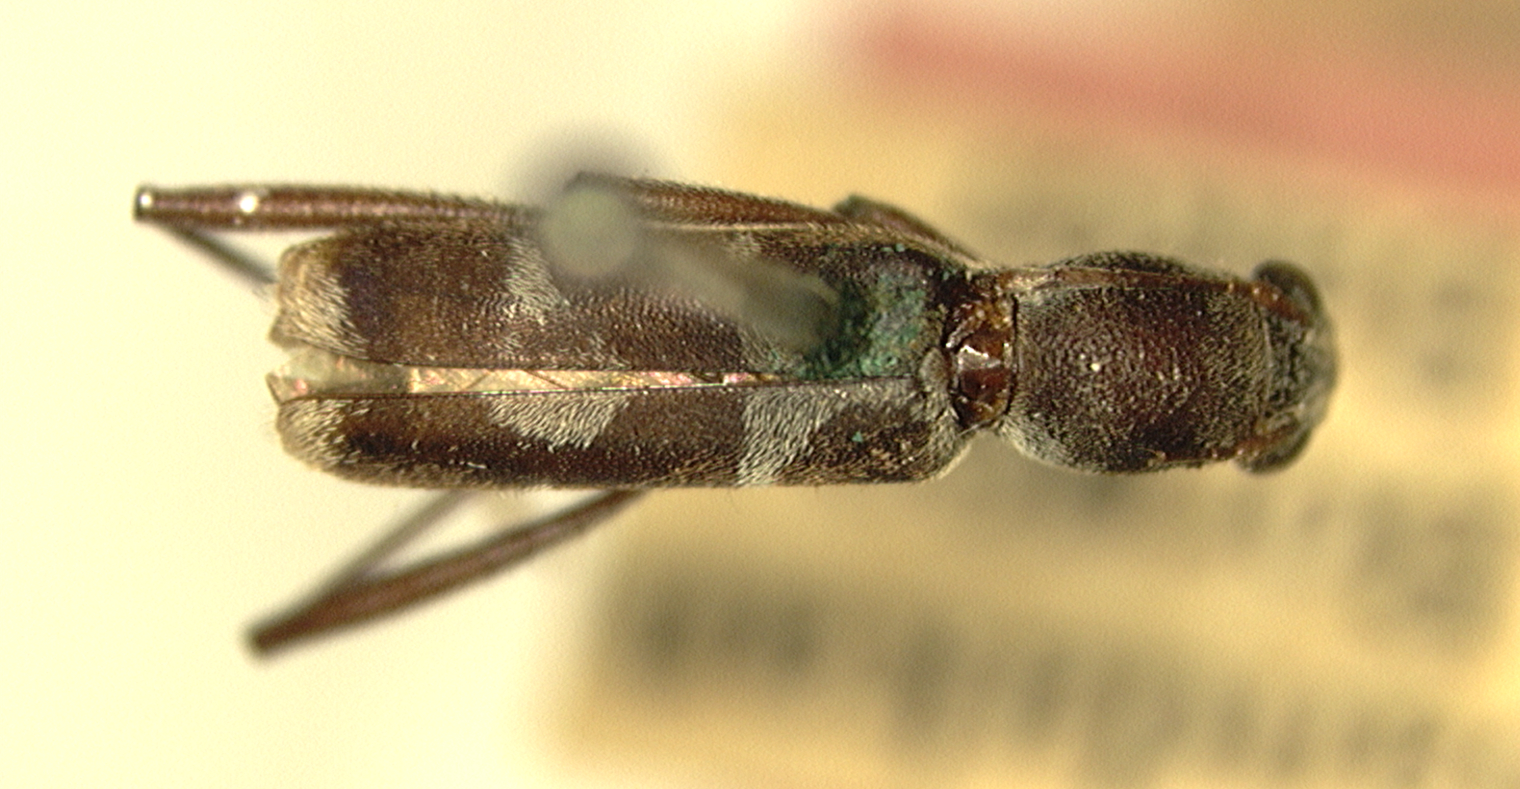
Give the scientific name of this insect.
Xylotrechus sandakanus
